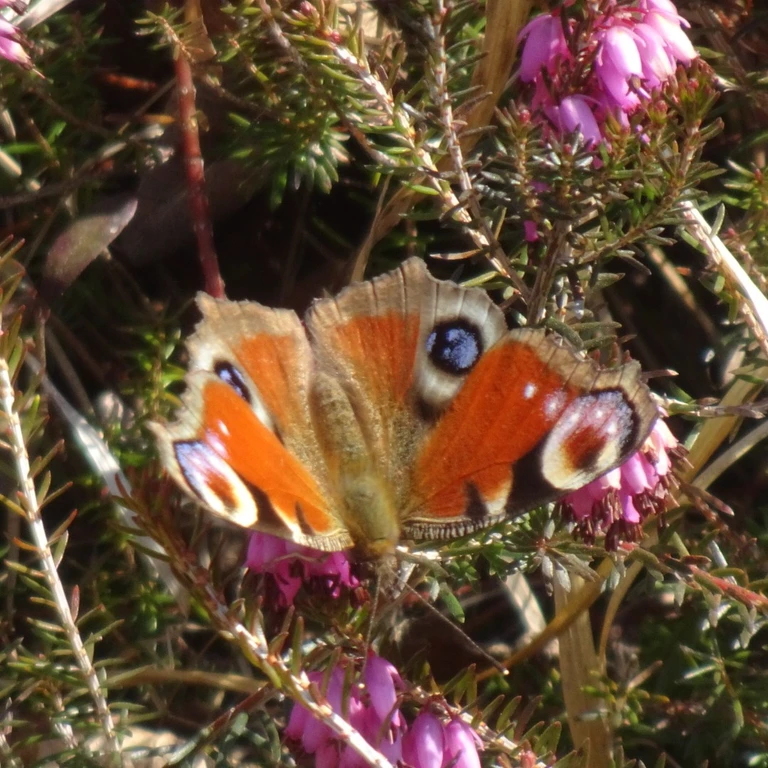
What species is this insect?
Aglais io
